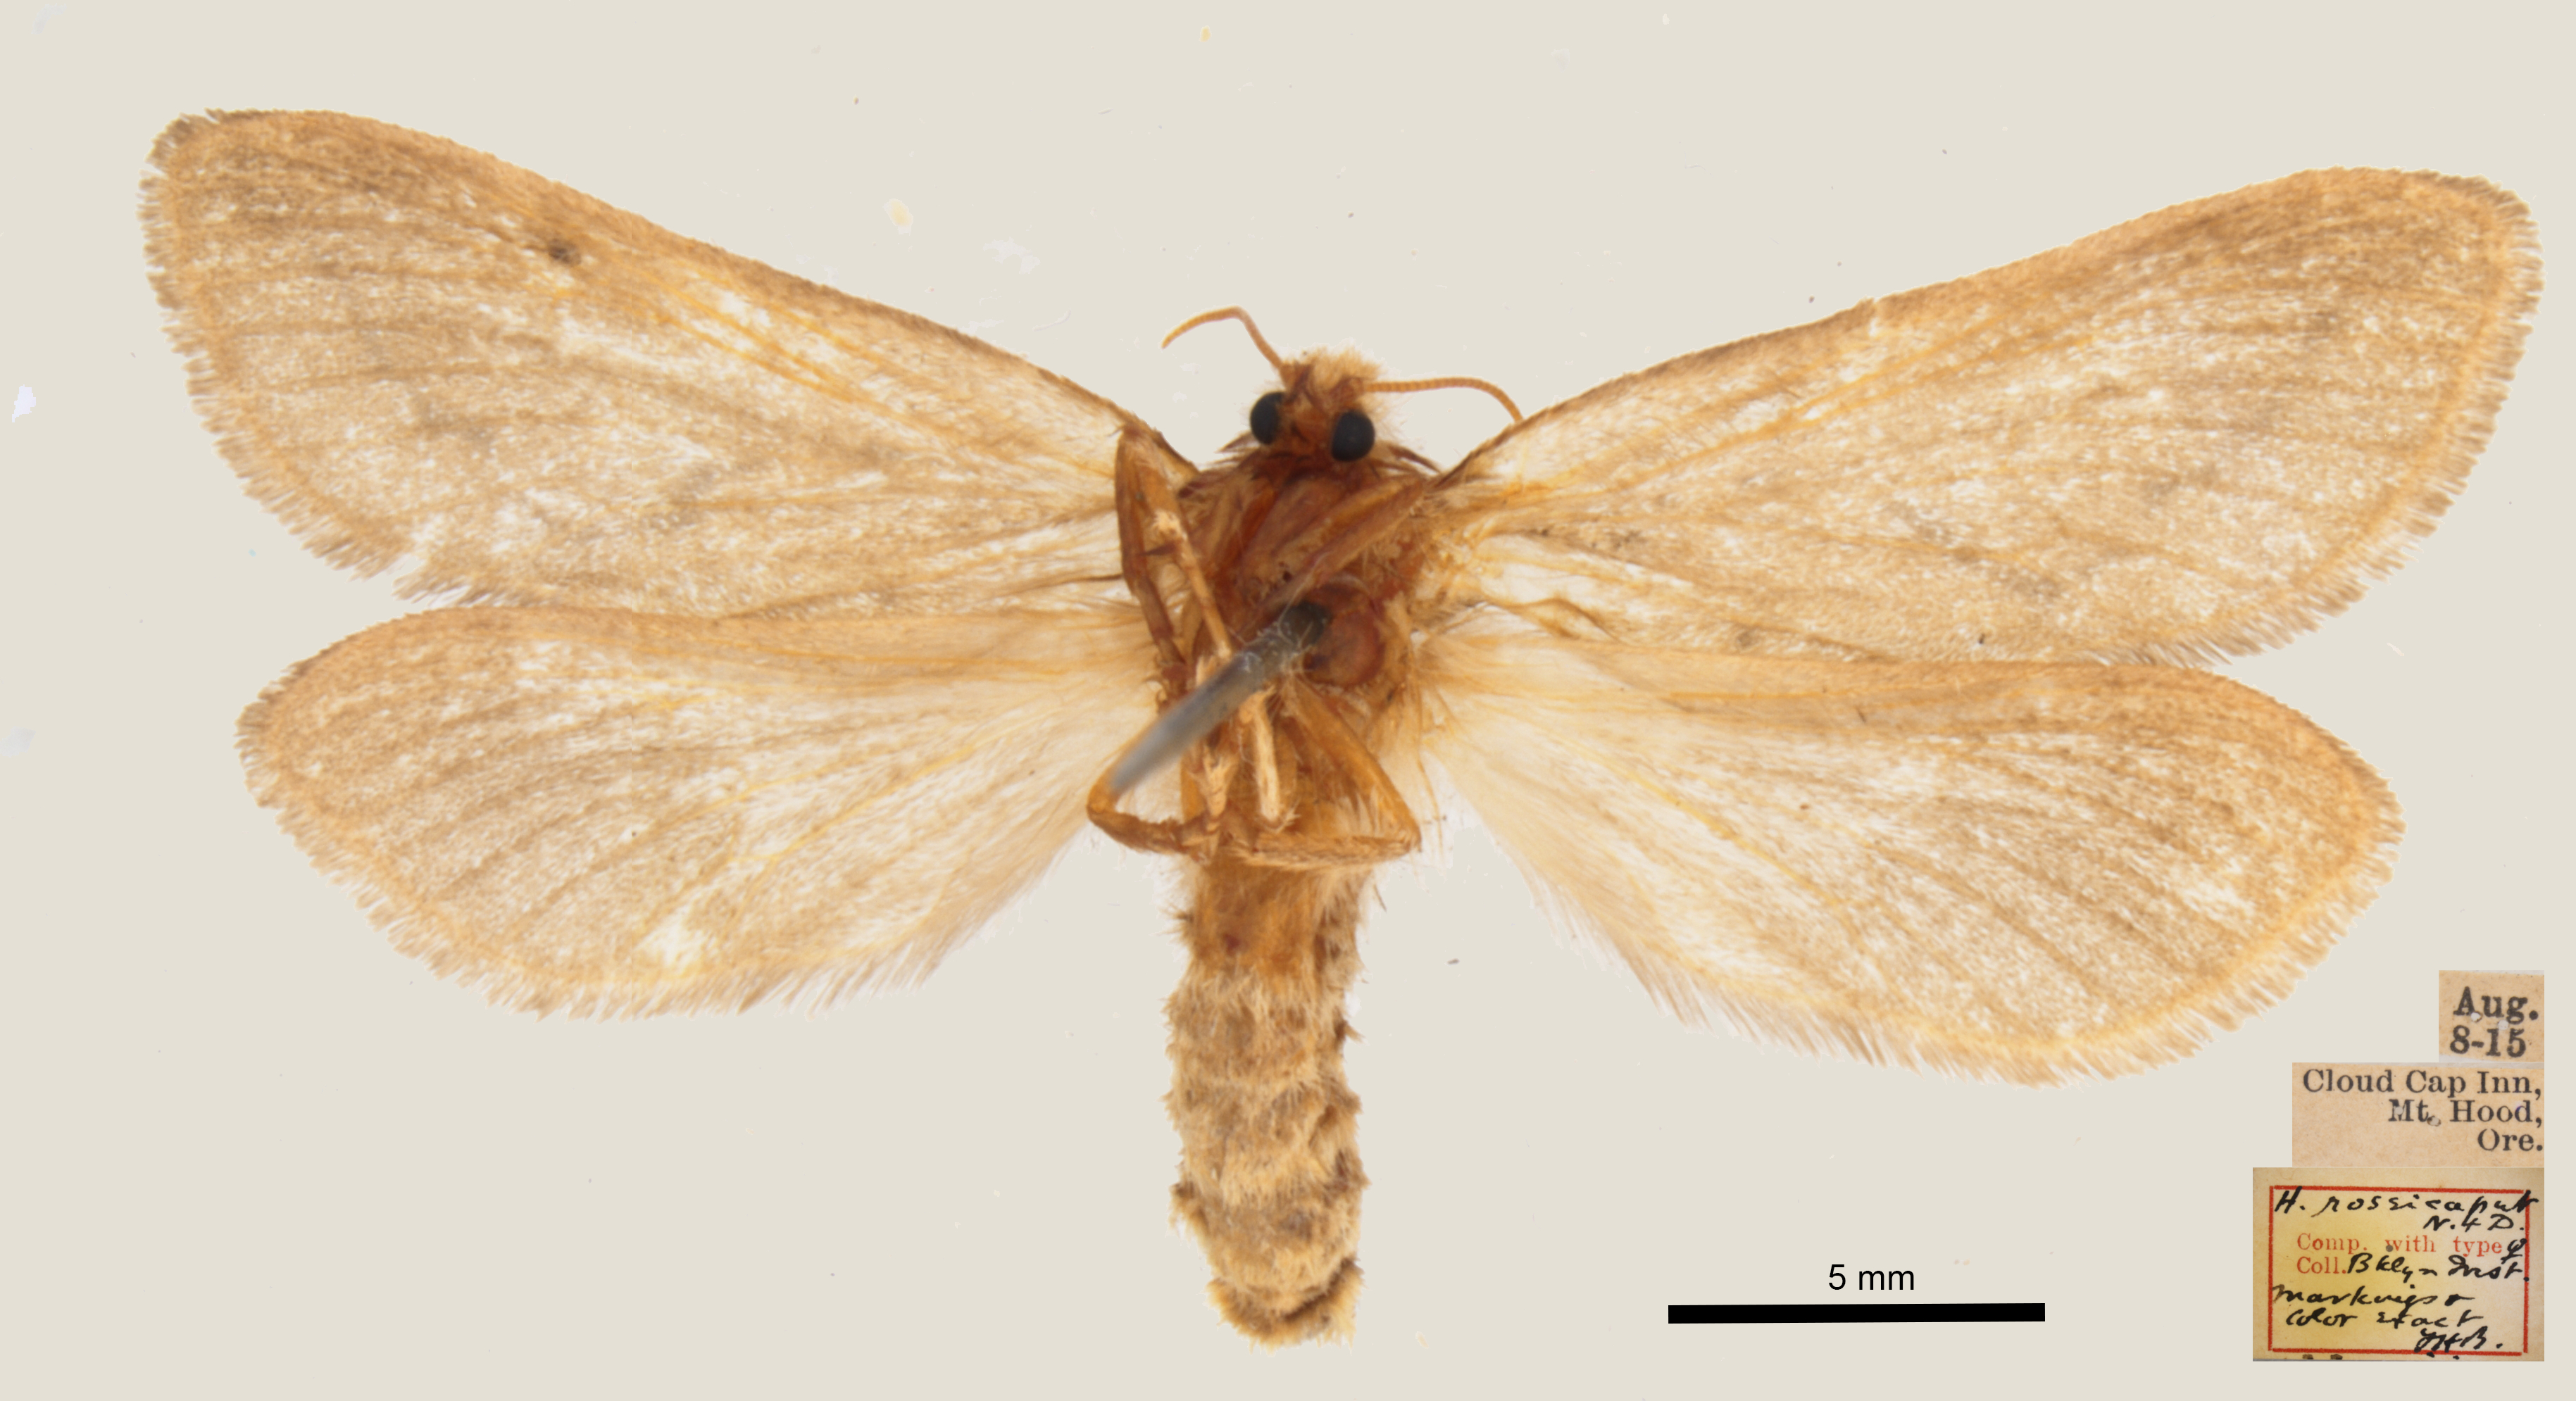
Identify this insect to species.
Hepialus roseicaput
